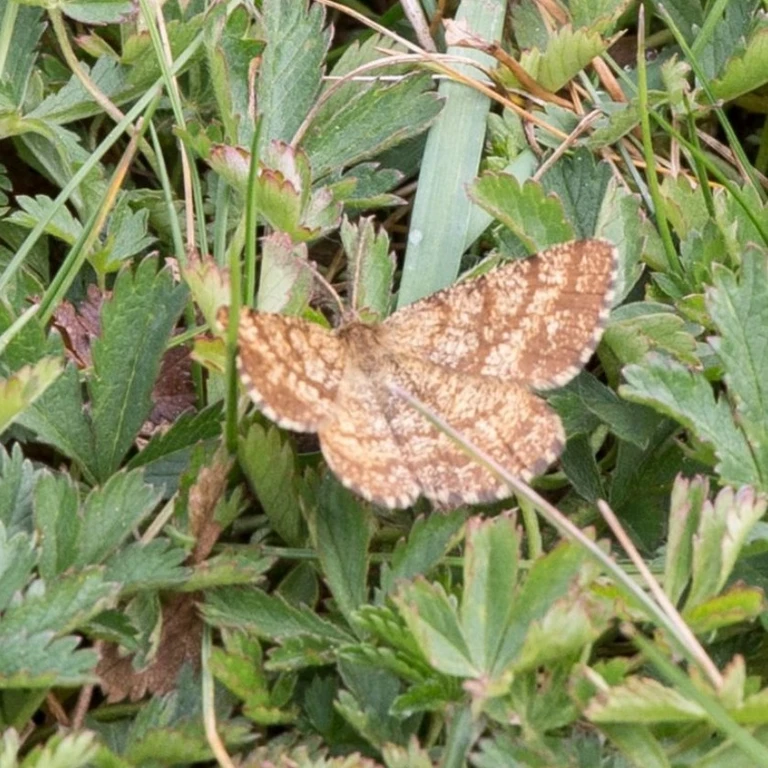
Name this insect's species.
Ematurga atomaria
